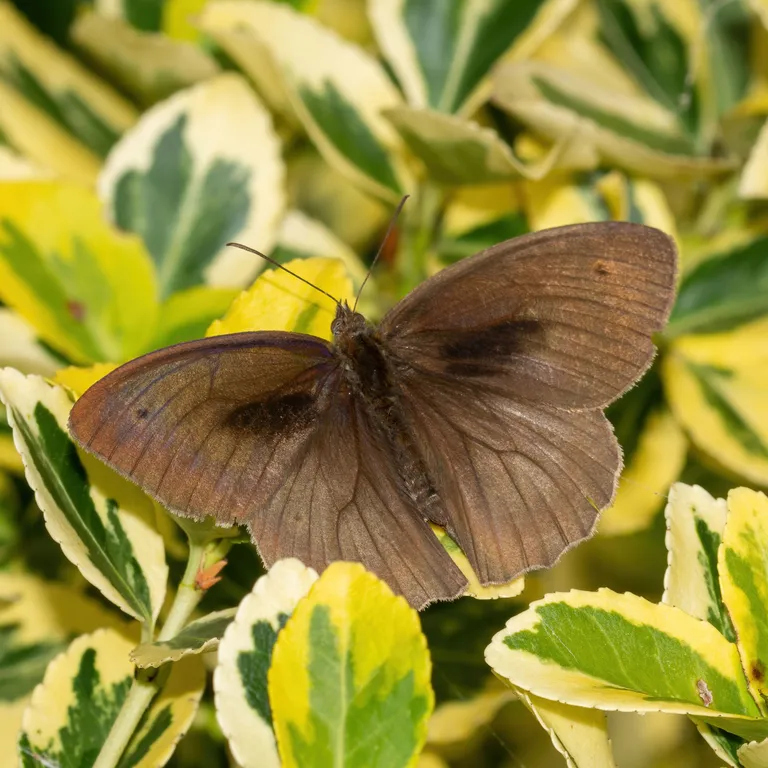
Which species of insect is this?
Maniola jurtina
